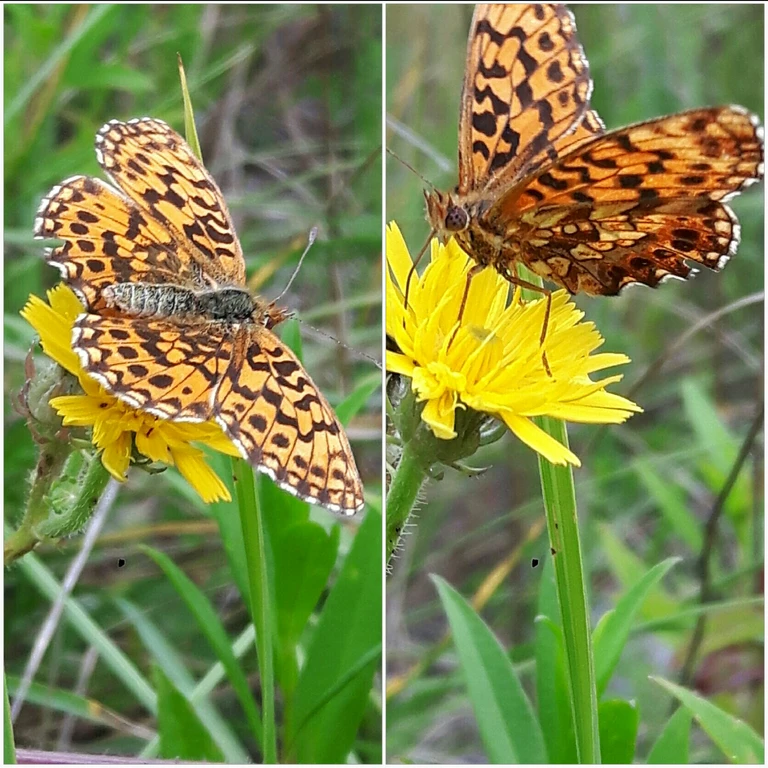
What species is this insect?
Boloria dia
